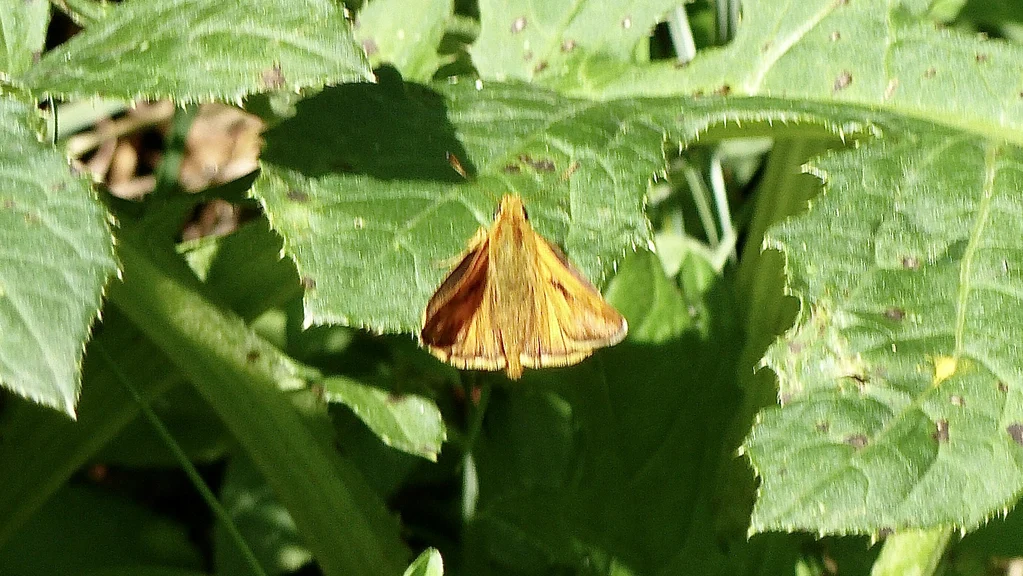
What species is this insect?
Ochlodes sylvanus (also Ochlodes venata)
